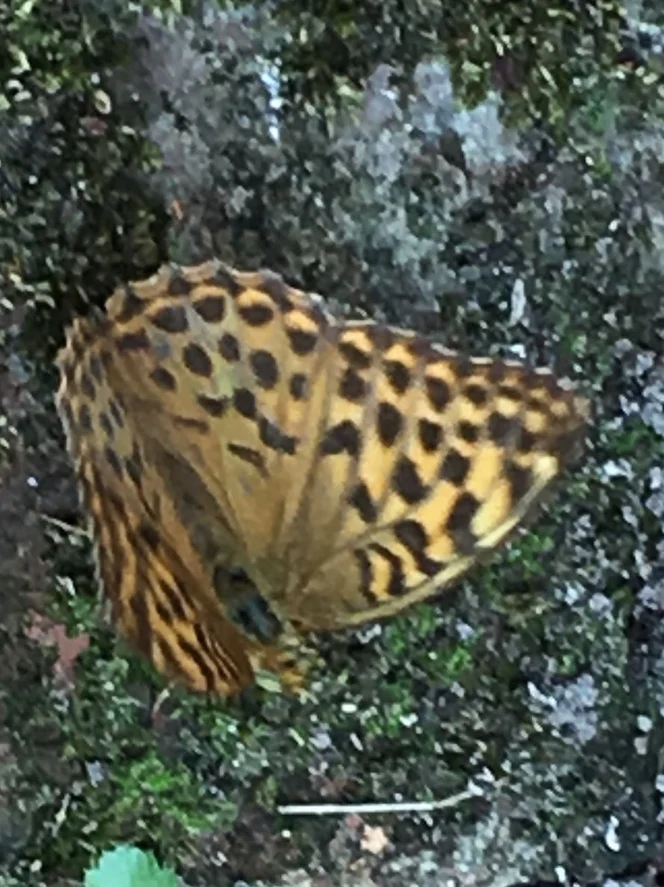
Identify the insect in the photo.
Argynnis paphia
